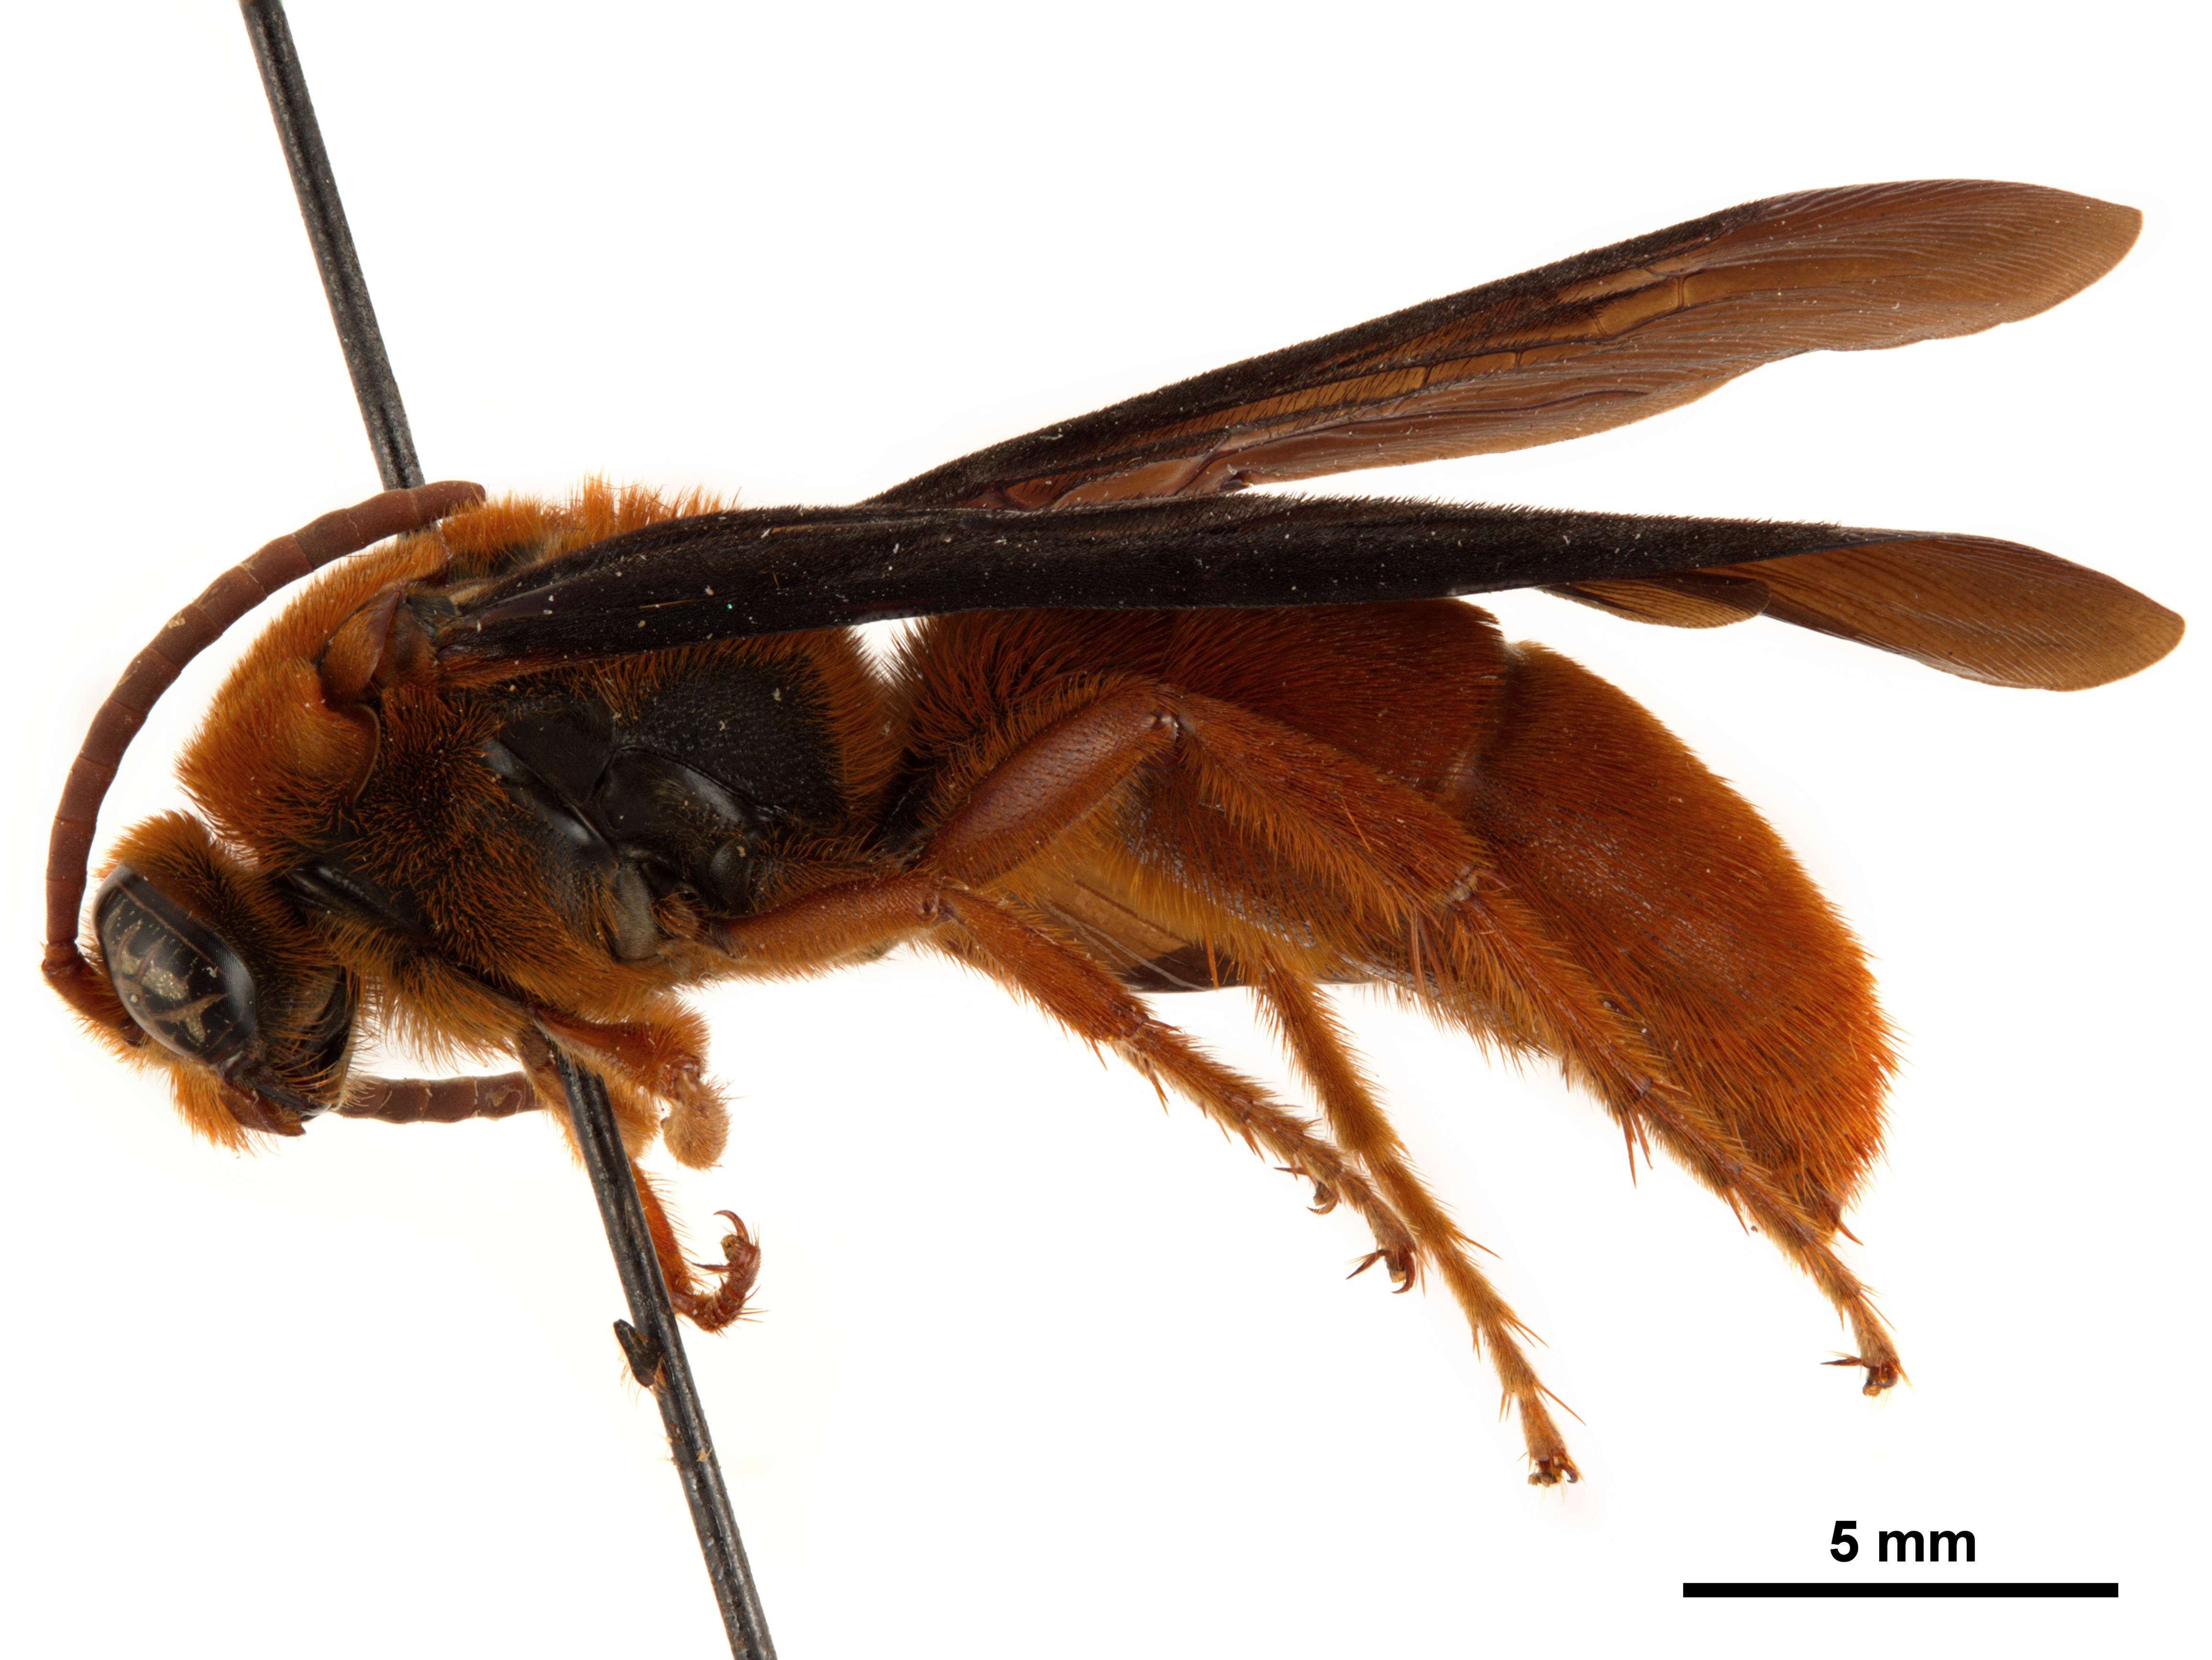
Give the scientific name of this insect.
Trisciloa saussurei
